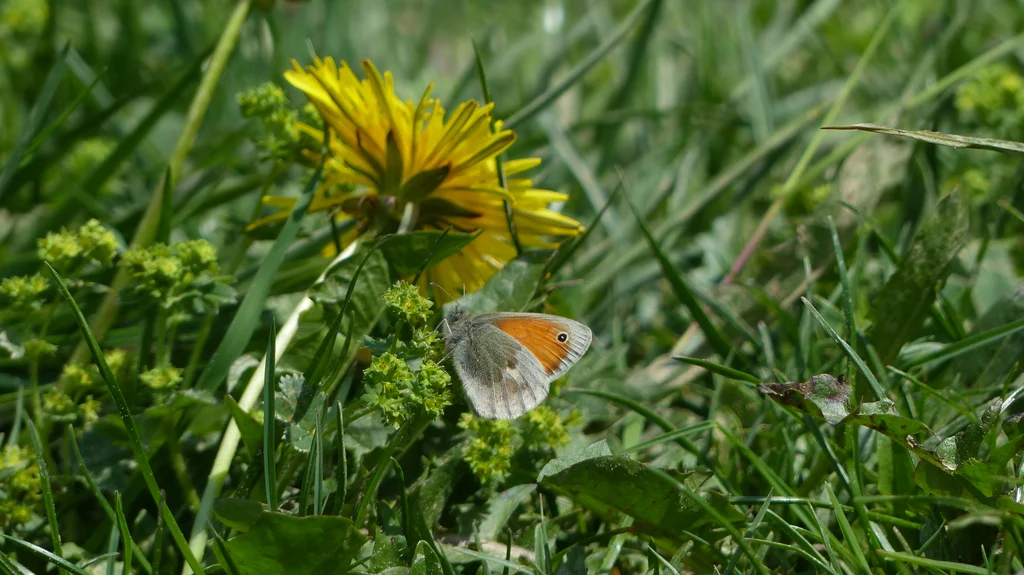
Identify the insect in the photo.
Coenonympha pamphilus
